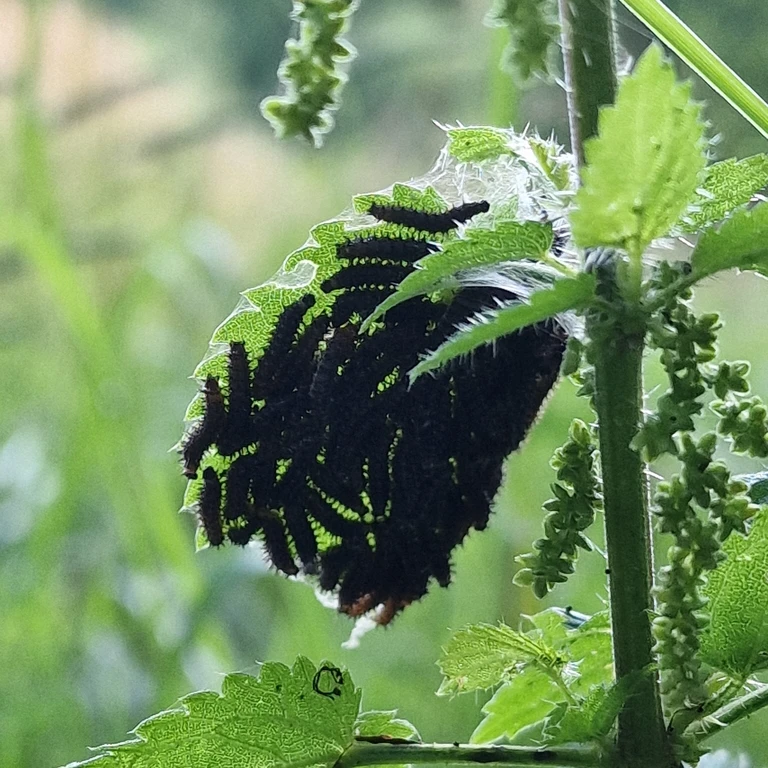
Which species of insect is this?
Araschnia levana
